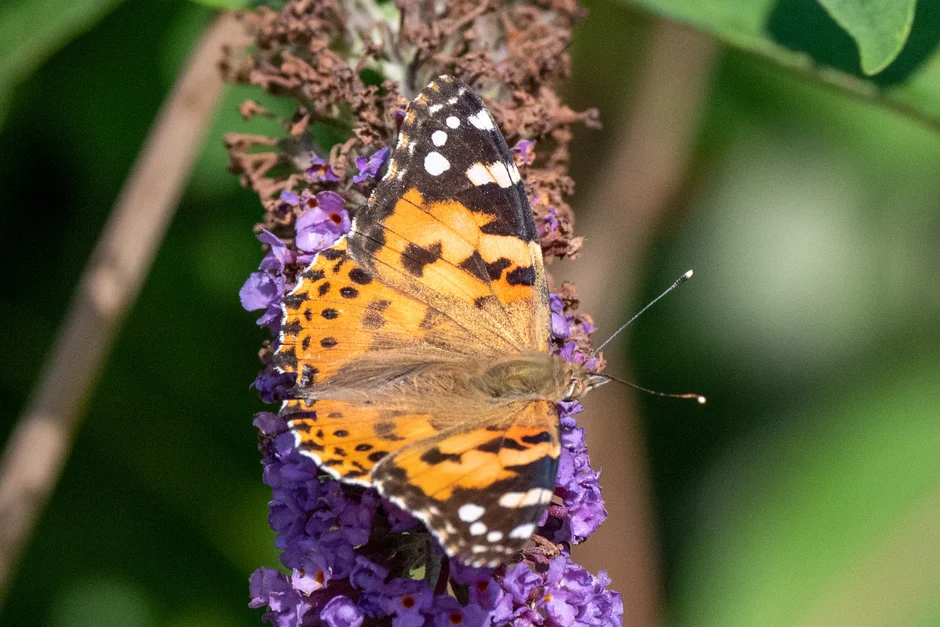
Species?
Vanessa cardui
